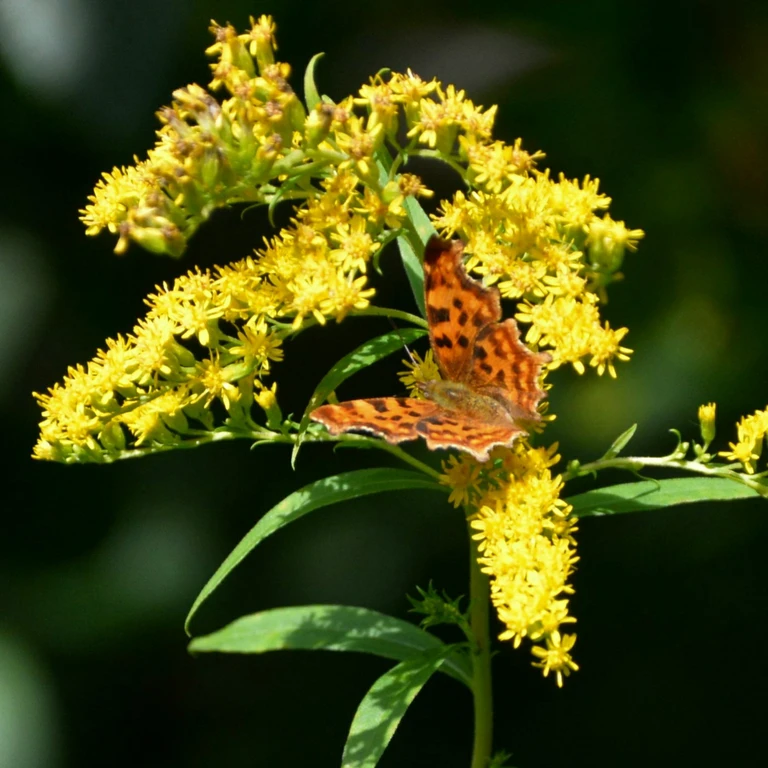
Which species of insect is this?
Polygonia c-album
